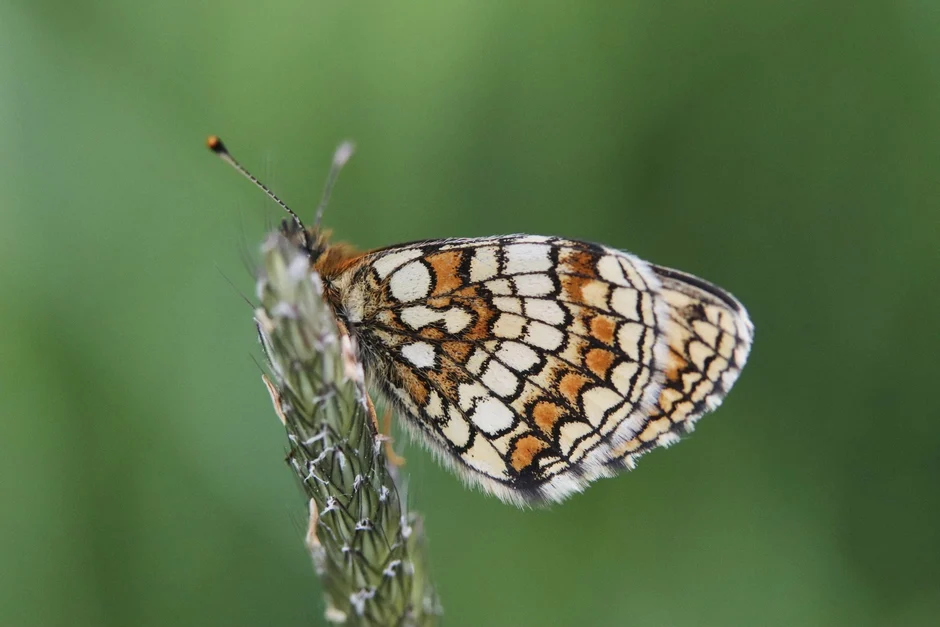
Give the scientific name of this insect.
Melitaea athalia
